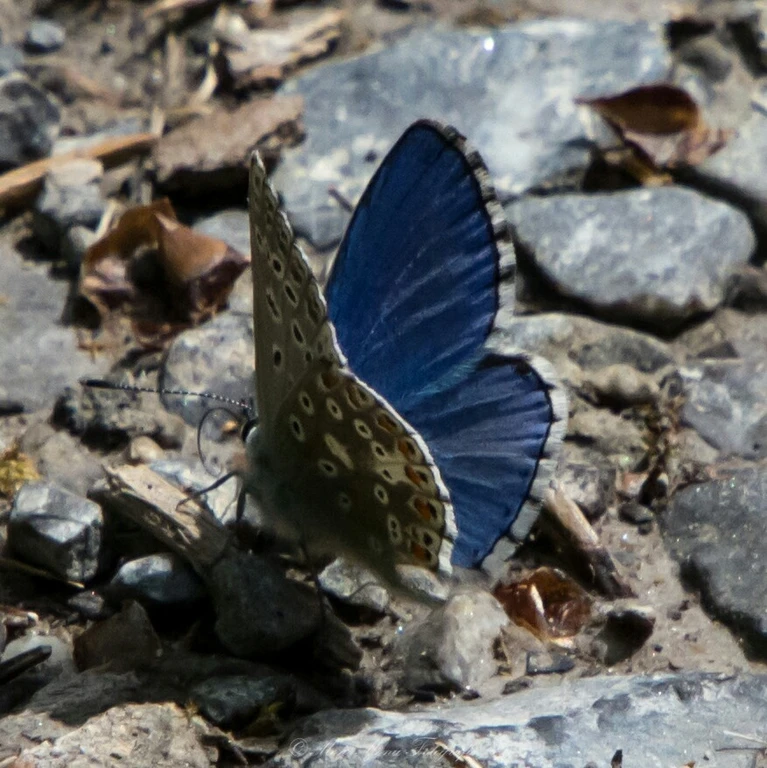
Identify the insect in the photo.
Lysandra bellargus
